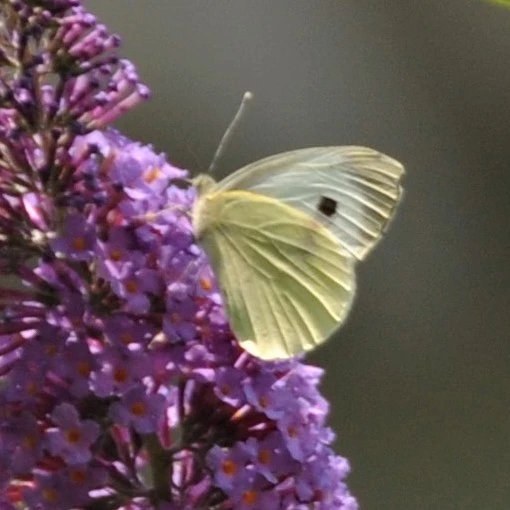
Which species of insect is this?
Pieris brassicae
